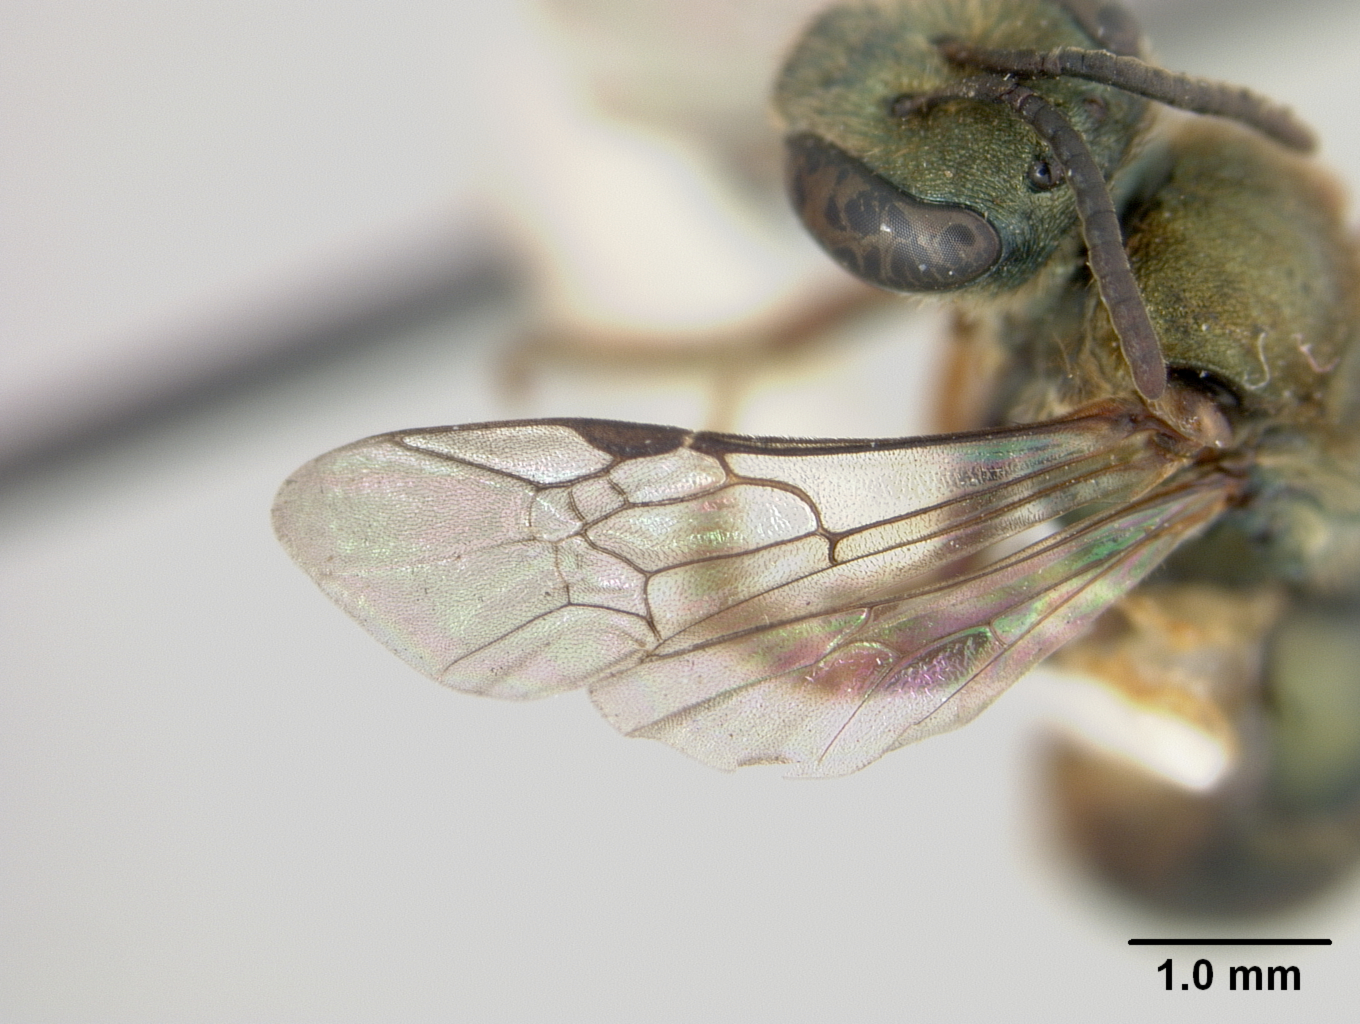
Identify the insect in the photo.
Halictus pseudexterus
